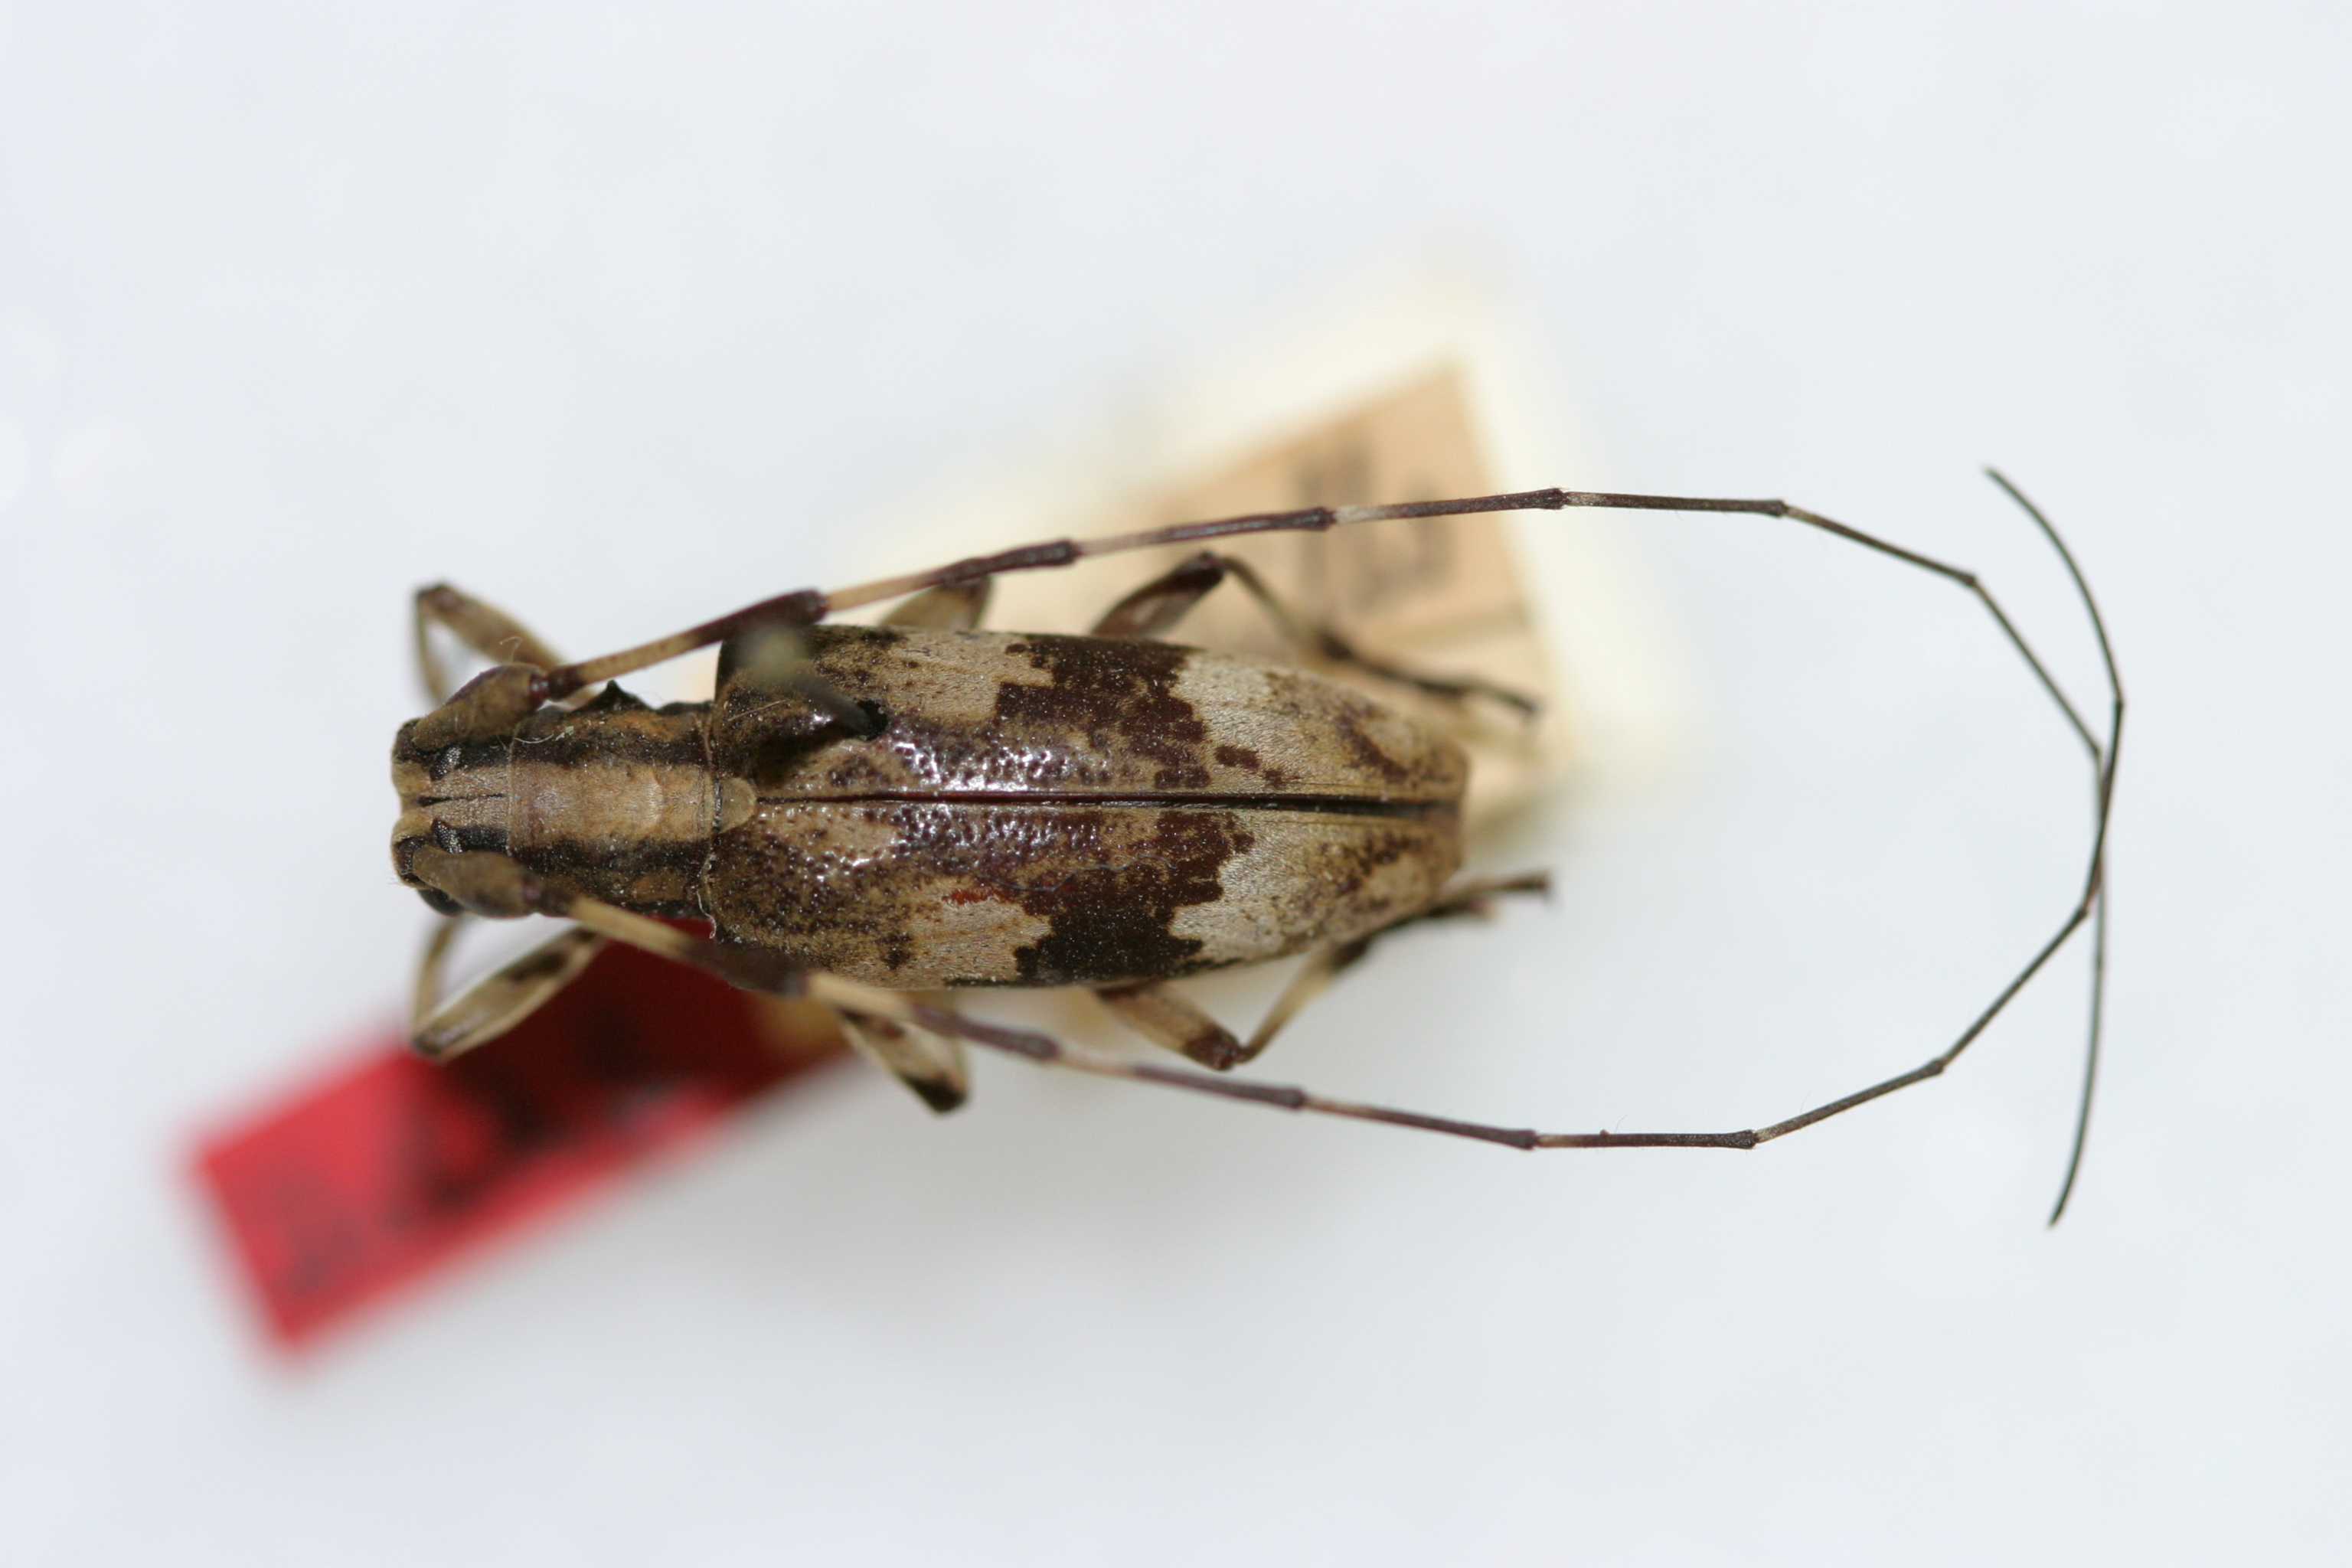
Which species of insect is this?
Rhodopina similis (also Rhodopis similis)
